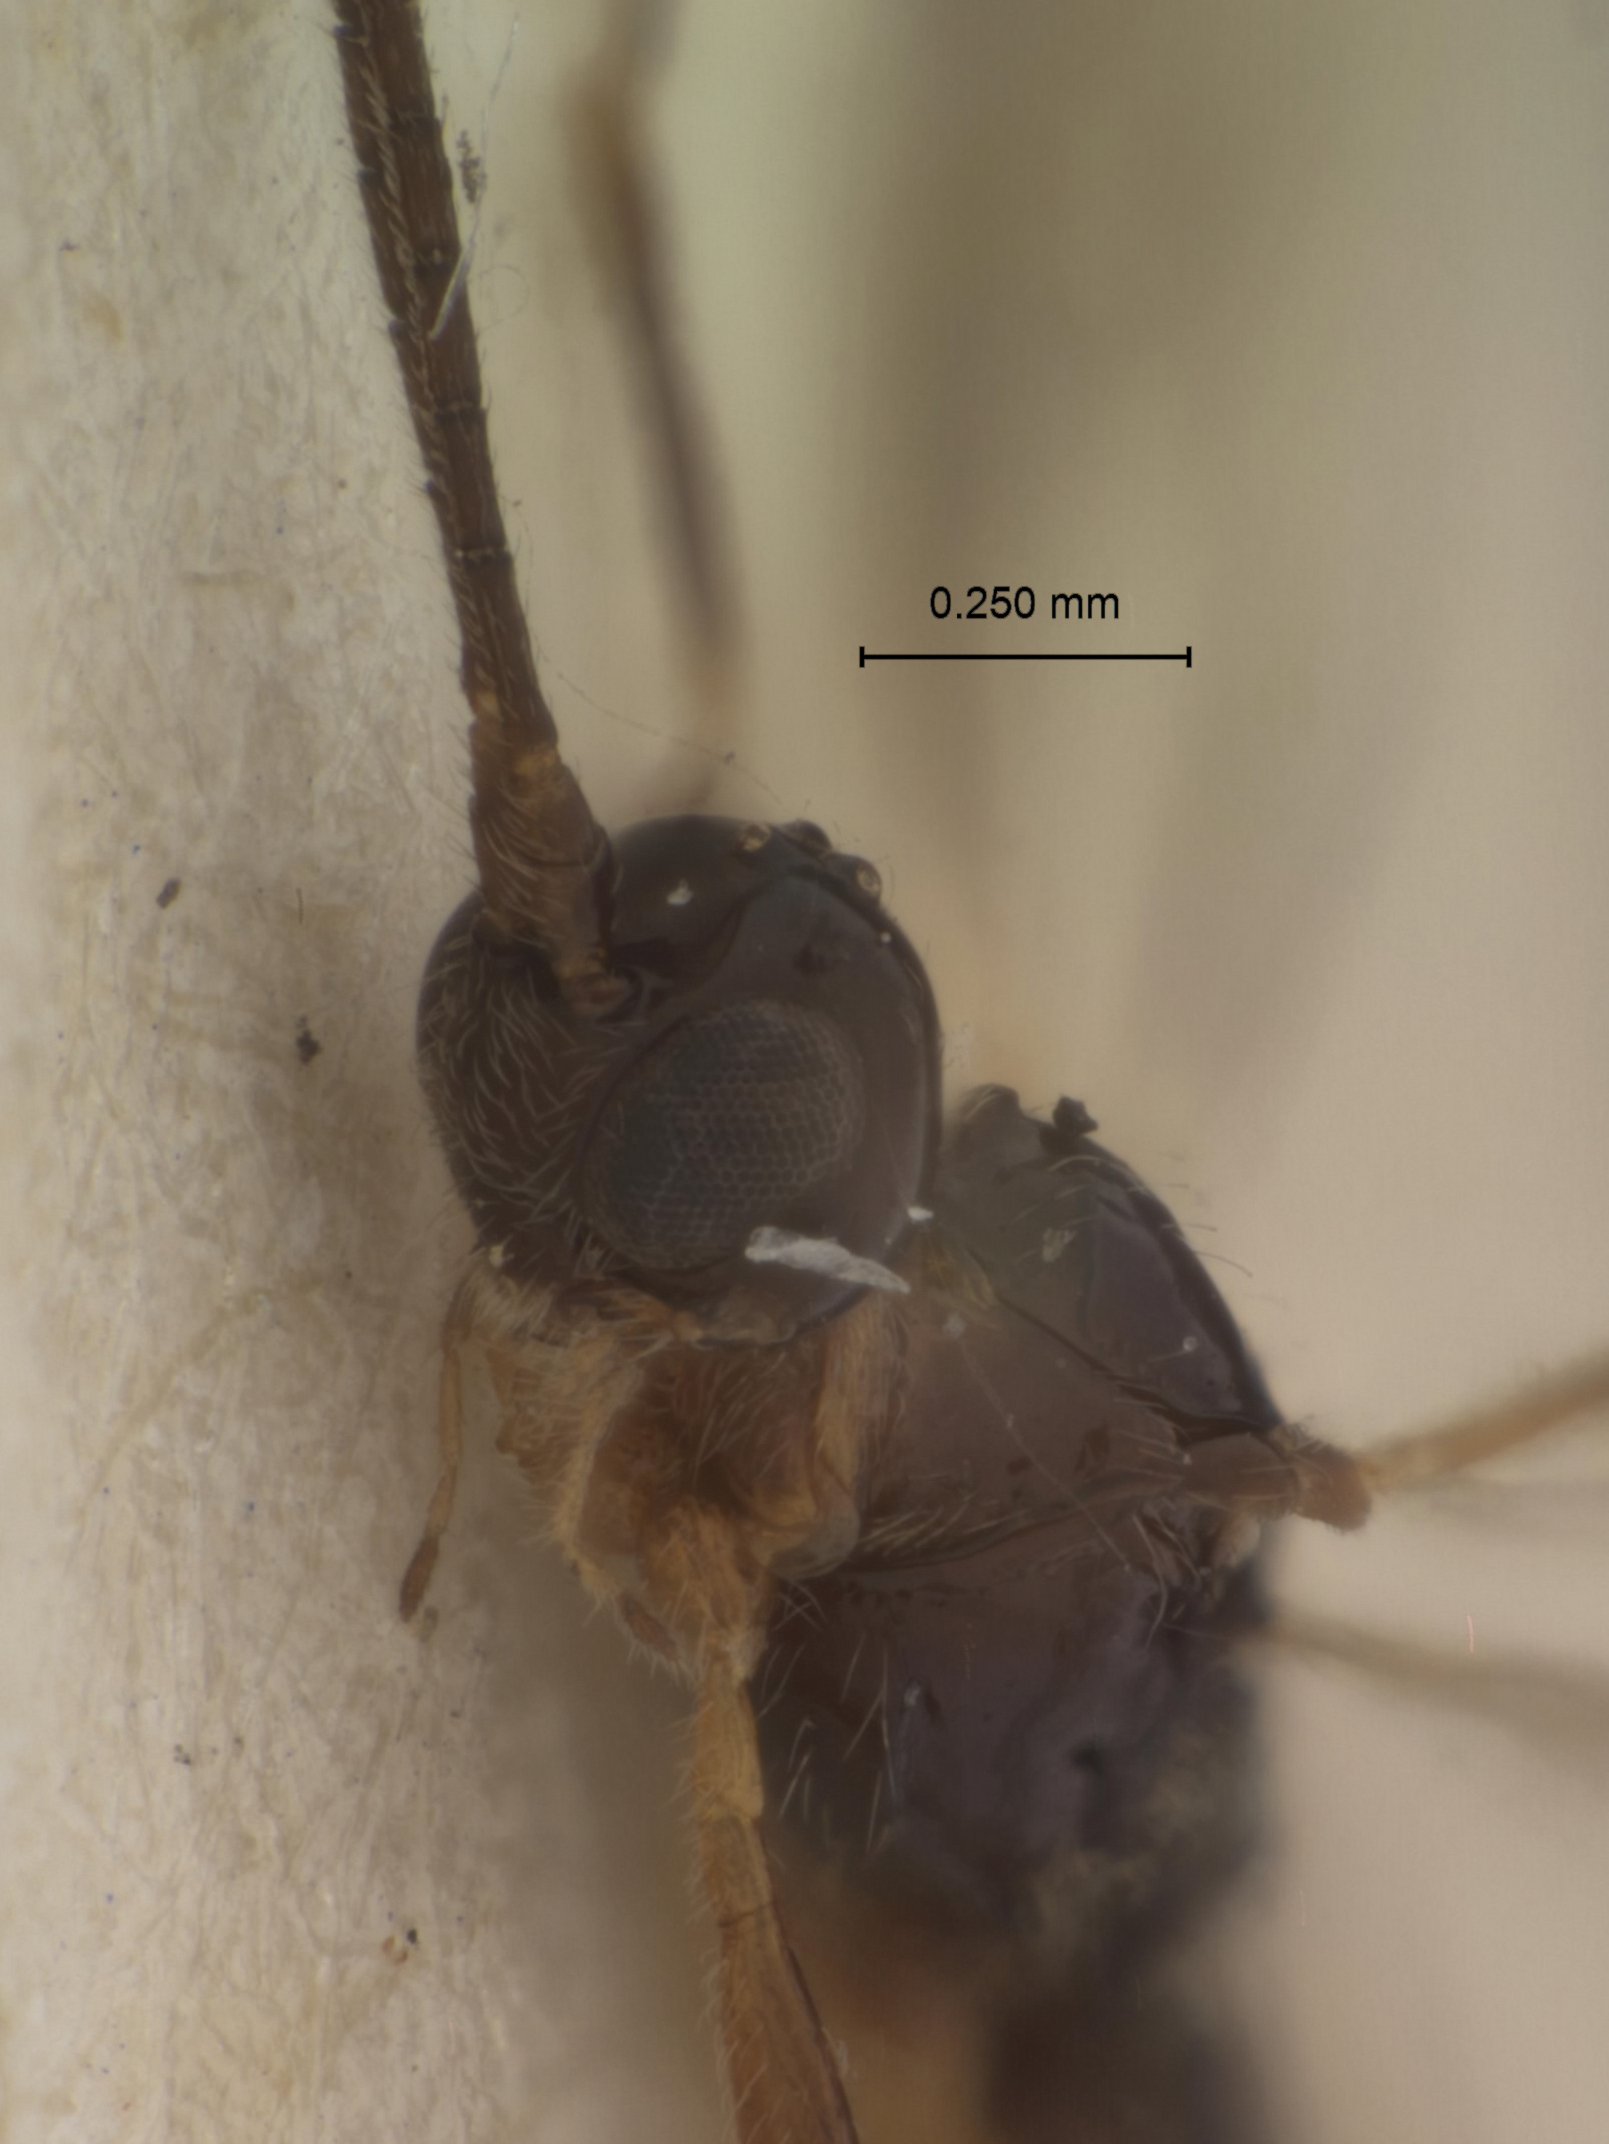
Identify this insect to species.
Gyrocampa ruficollis
